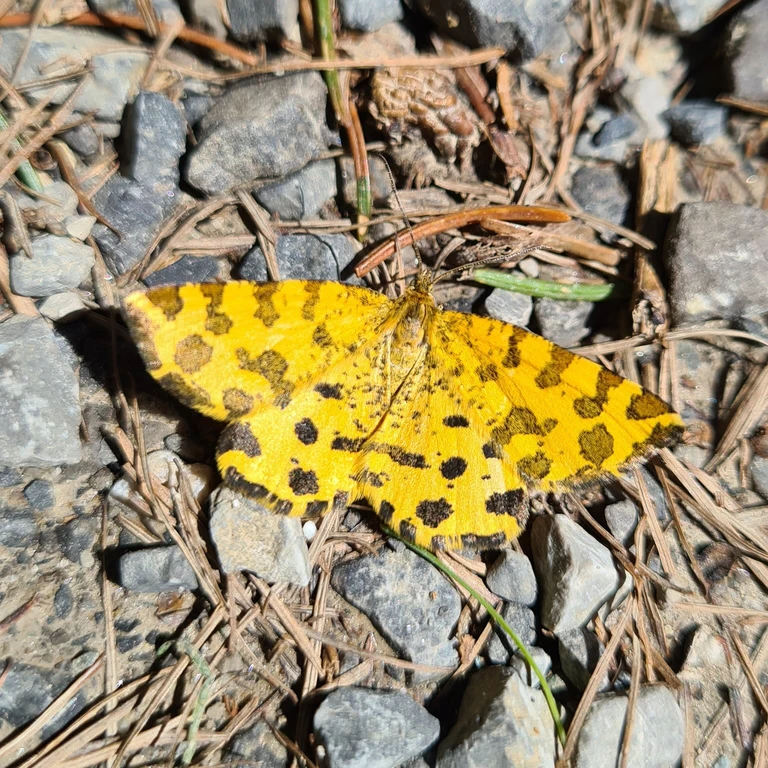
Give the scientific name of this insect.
Pseudopanthera macularia
